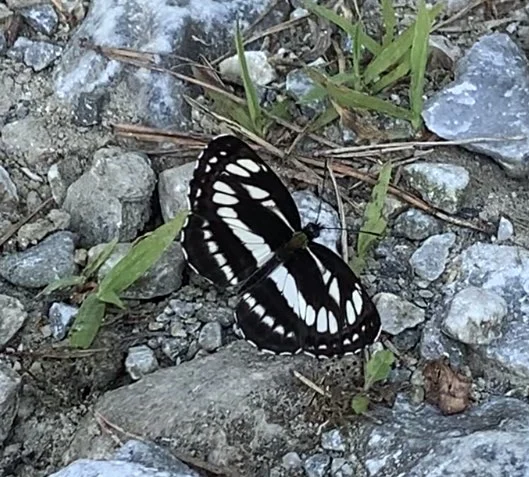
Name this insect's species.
Neptis sappho
